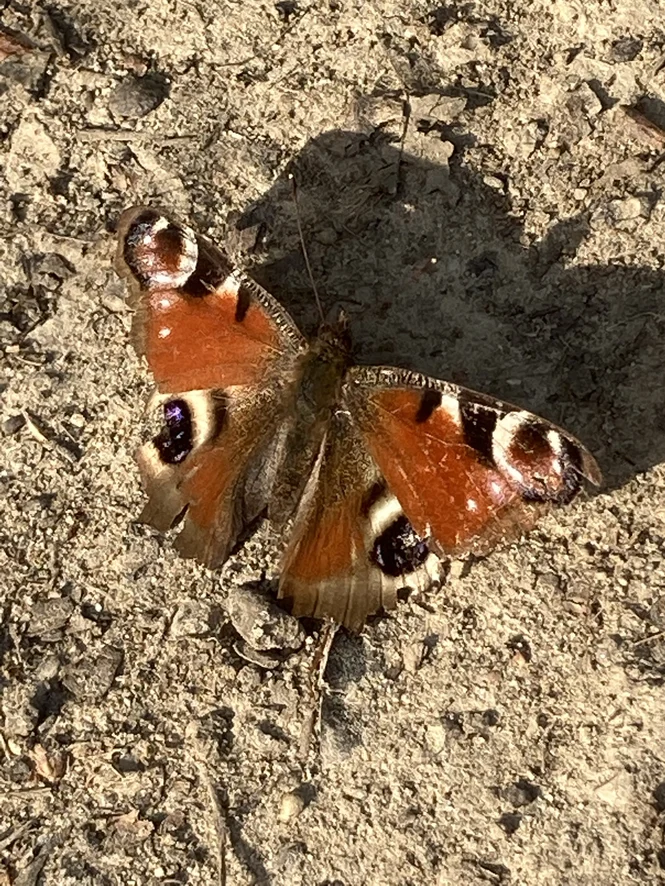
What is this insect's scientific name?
Aglais io
